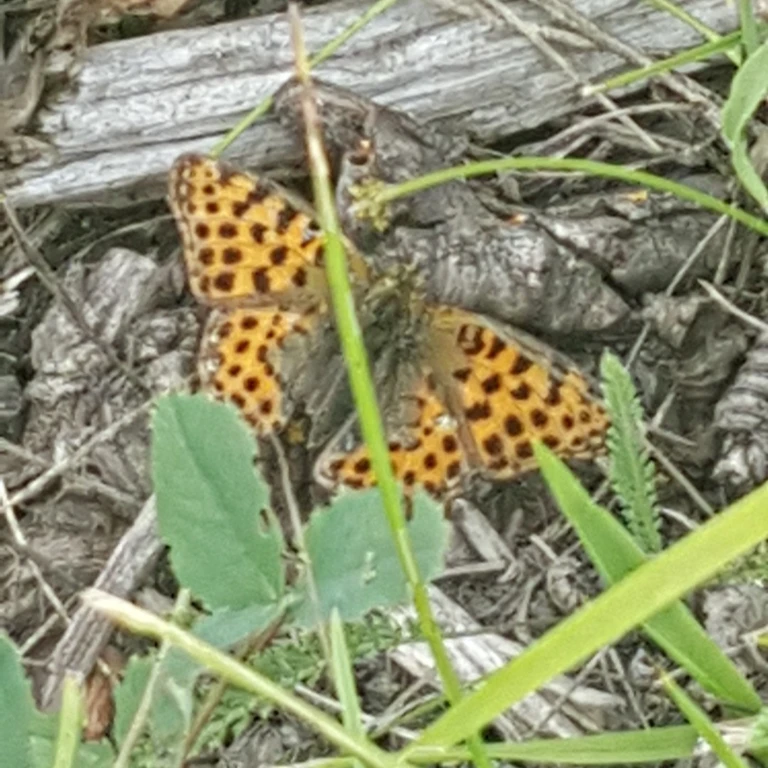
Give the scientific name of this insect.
Issoria lathonia
